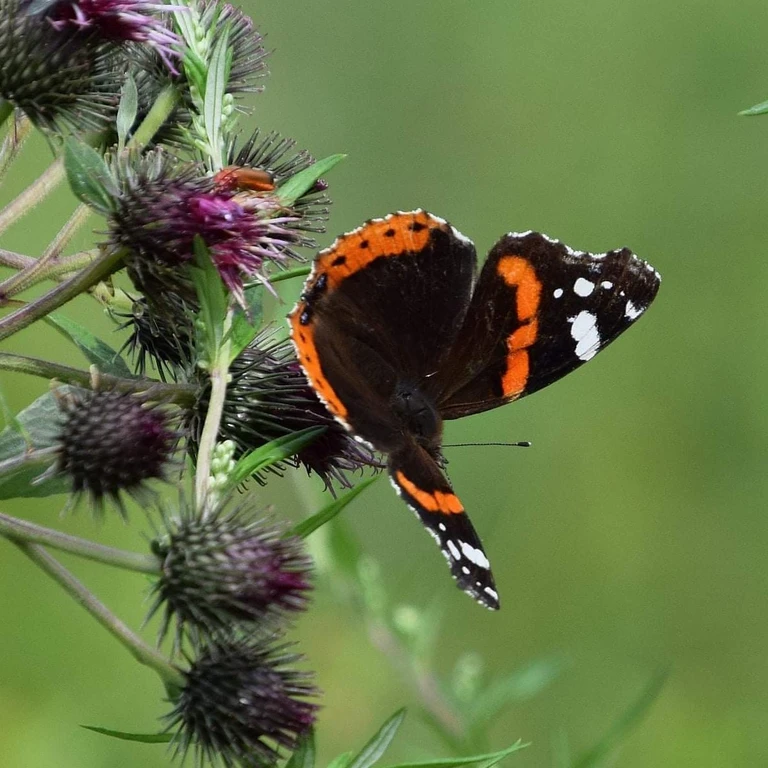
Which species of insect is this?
Vanessa atalanta
